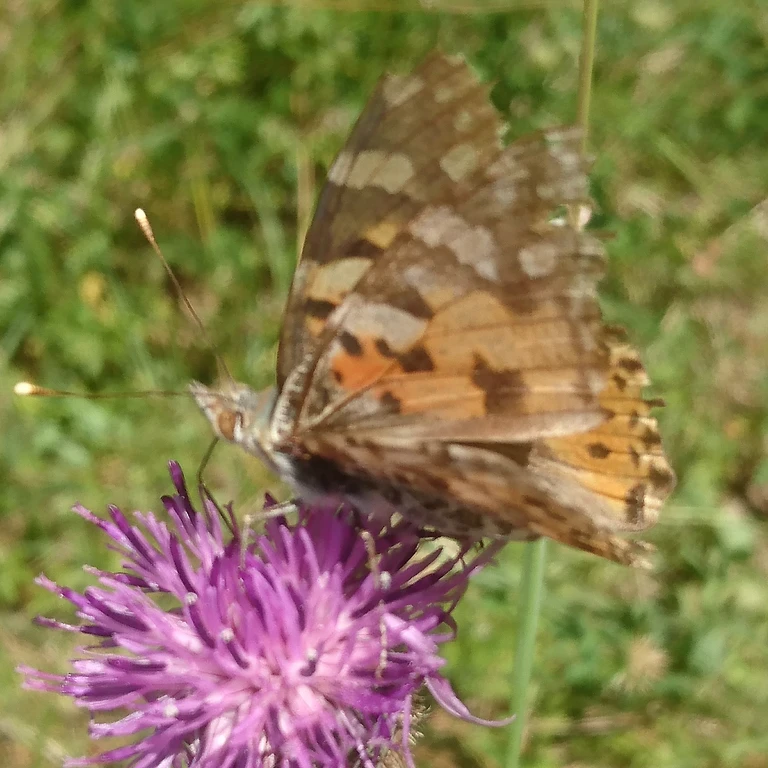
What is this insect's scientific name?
Vanessa cardui
